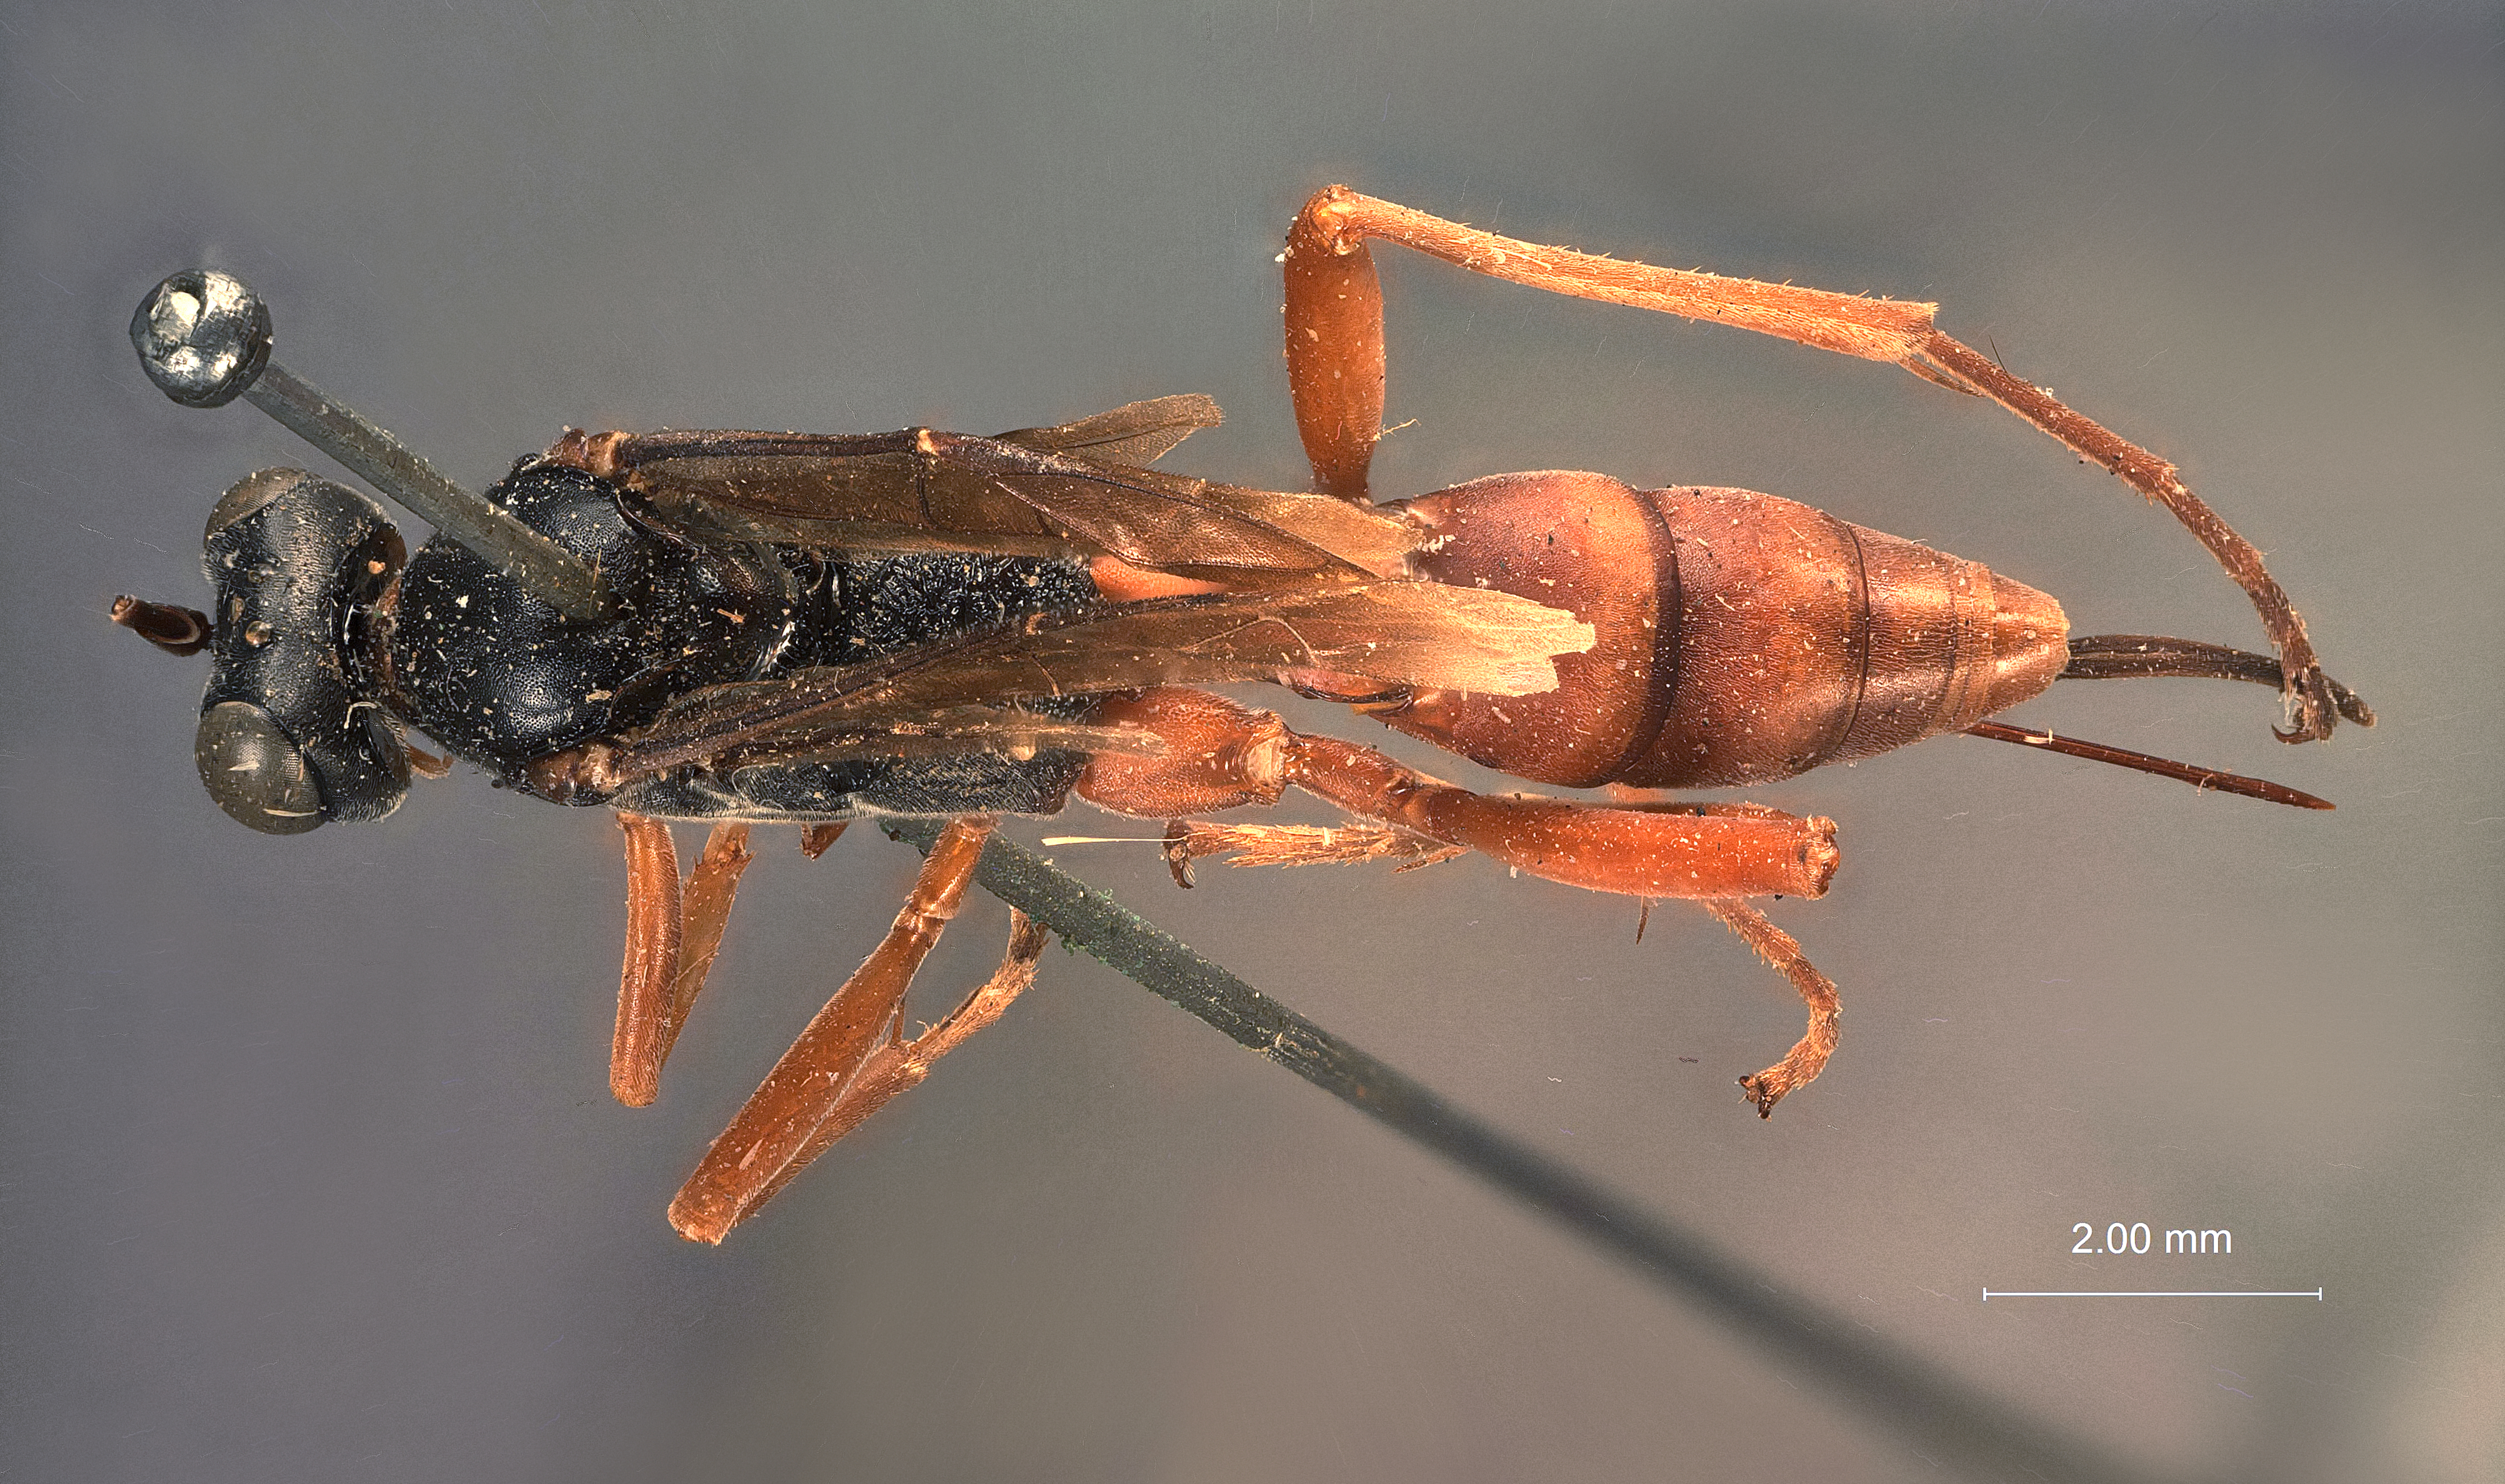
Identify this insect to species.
Cryptus armatus
